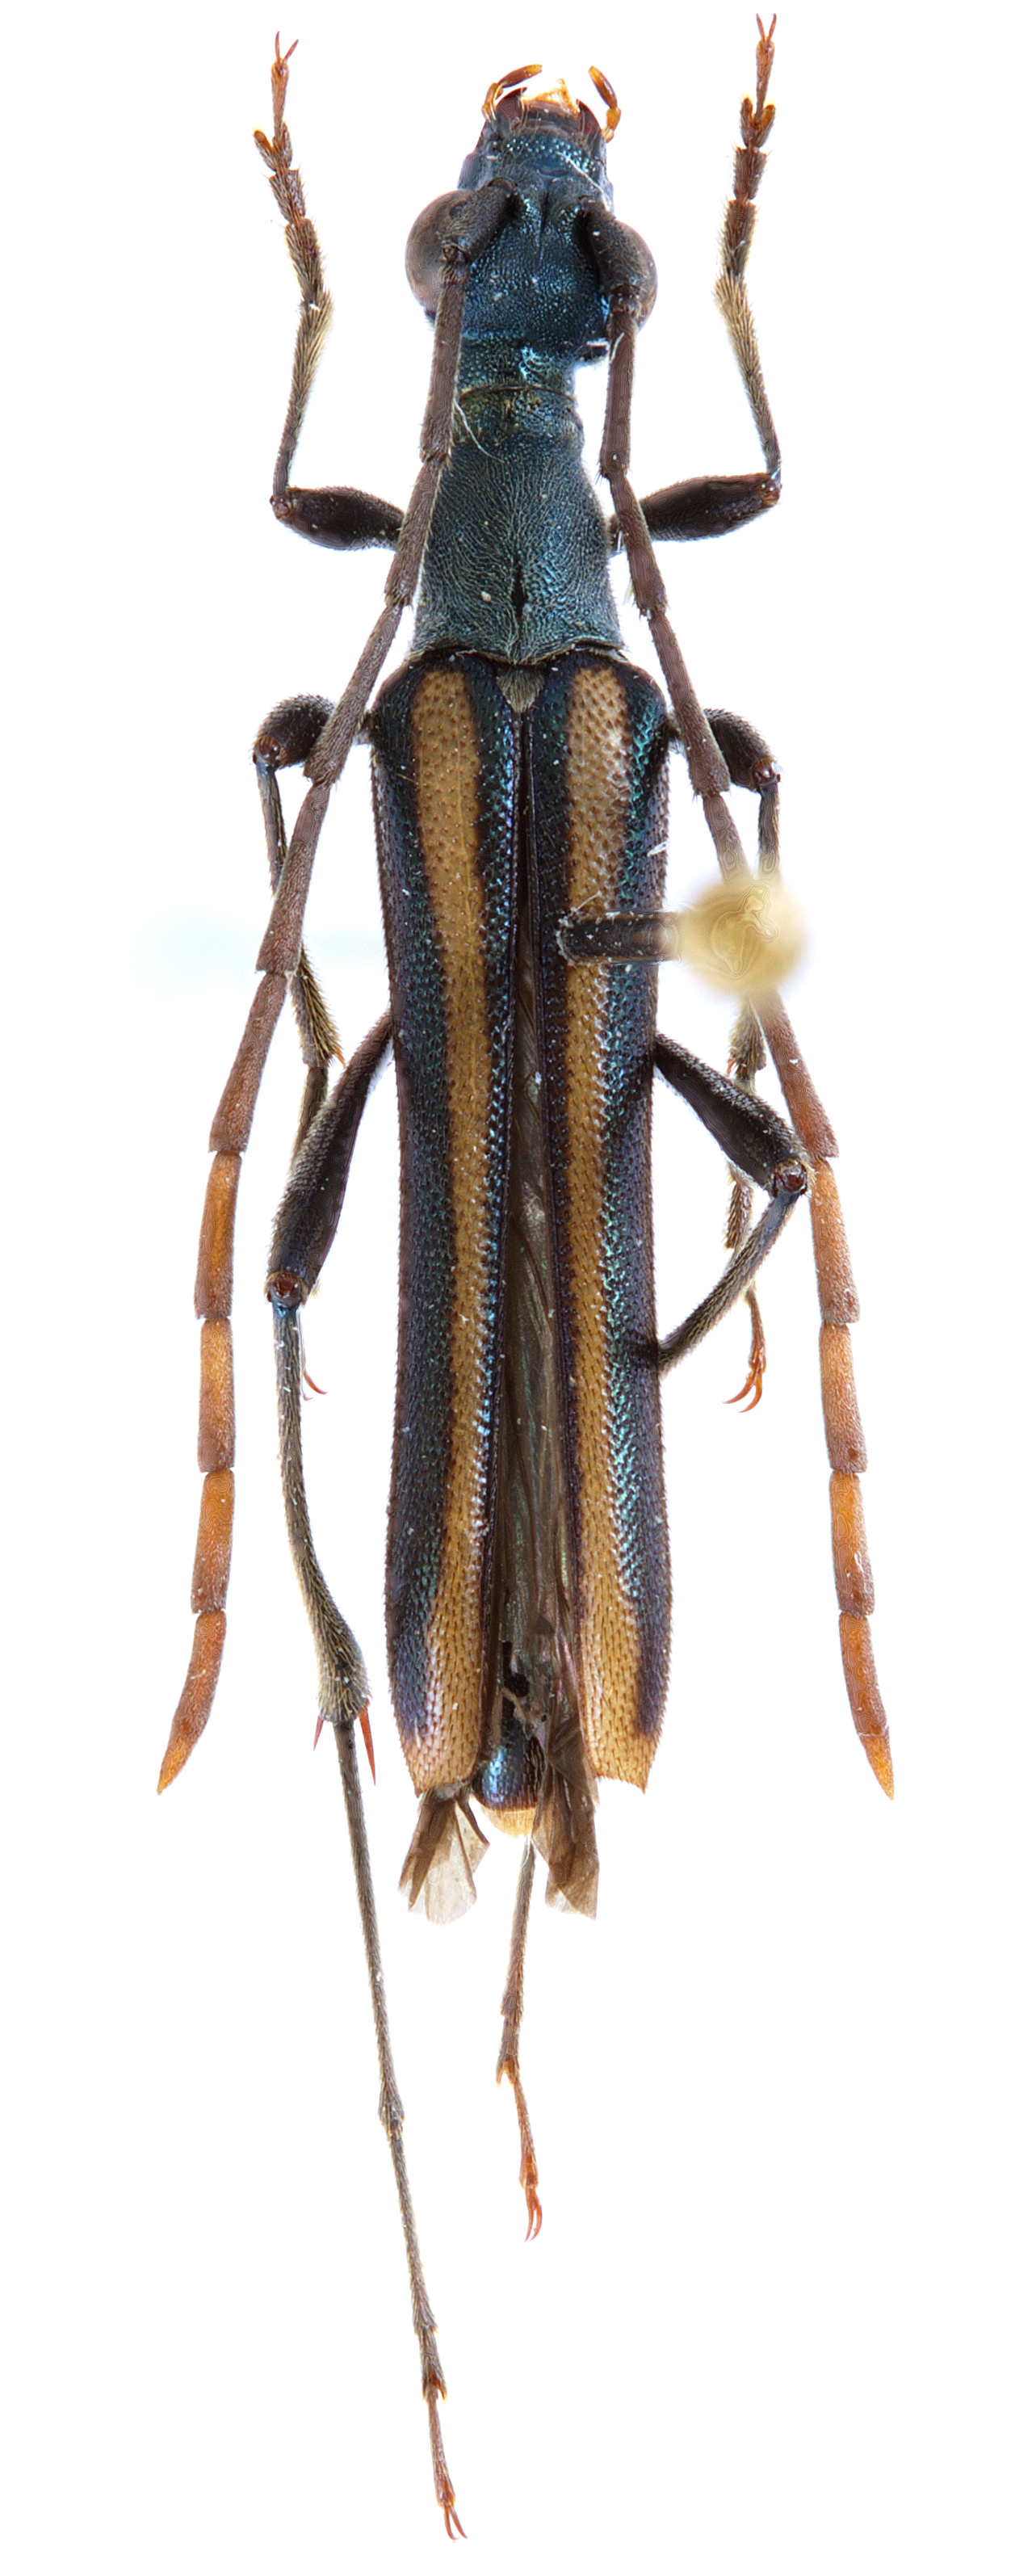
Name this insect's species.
Metalloleptura ohbayashii
